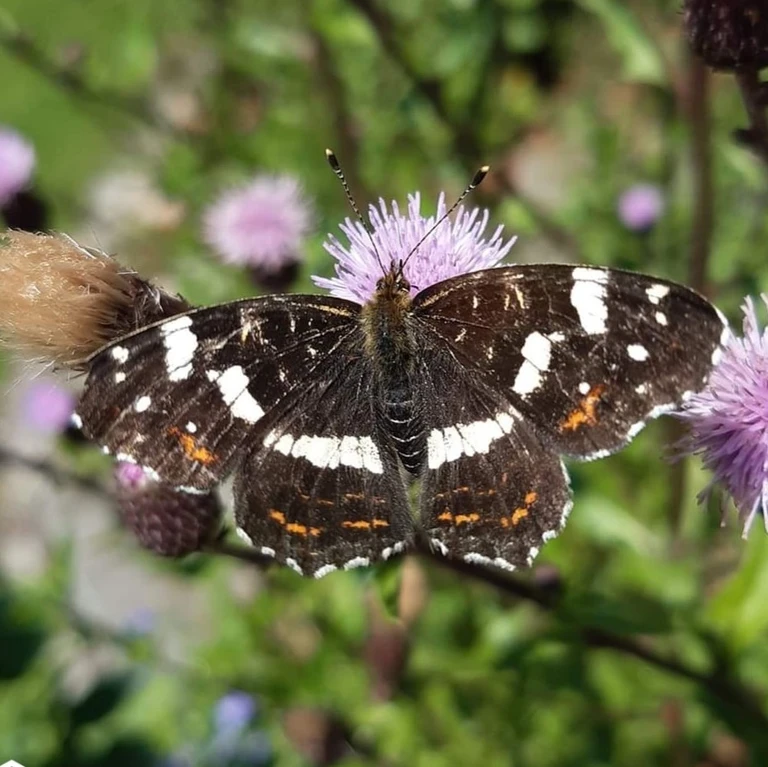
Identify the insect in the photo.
Araschnia levana
